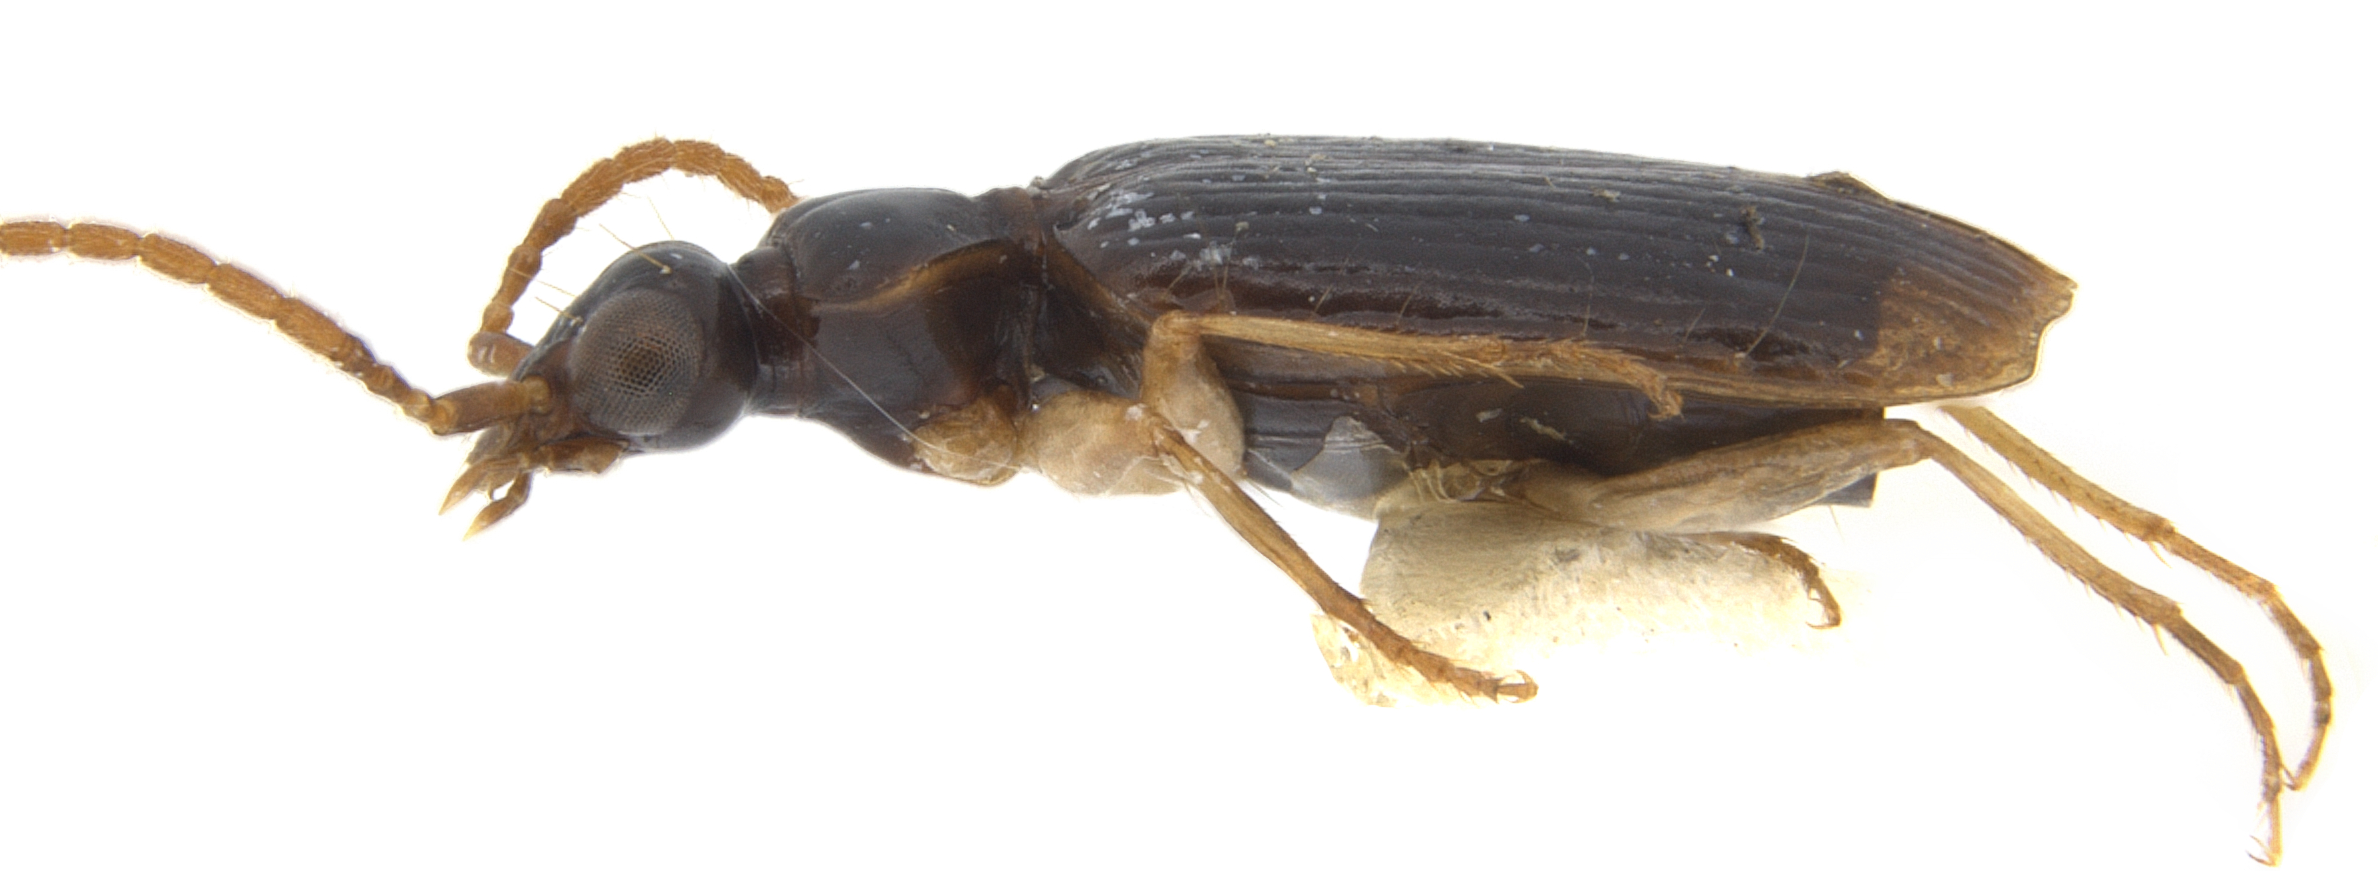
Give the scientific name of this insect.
Pentagonica flavipes
